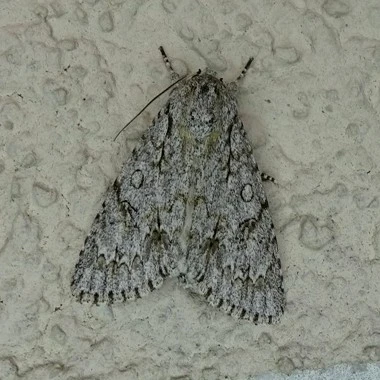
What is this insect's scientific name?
Acronicta aceris
